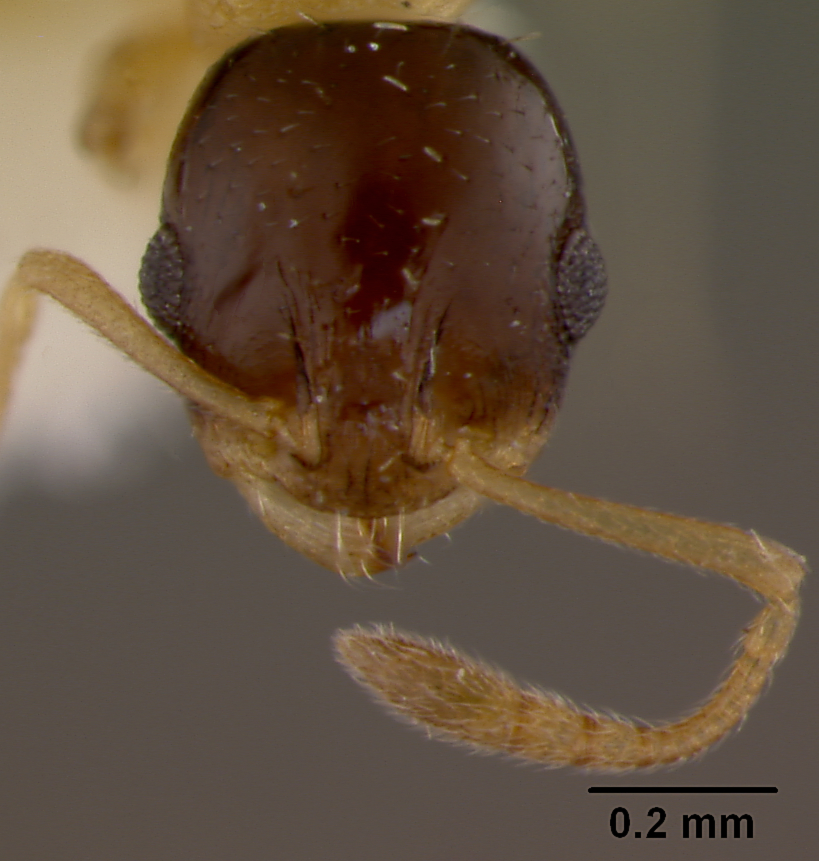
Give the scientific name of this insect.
Leptothorax huehuetenangoi
